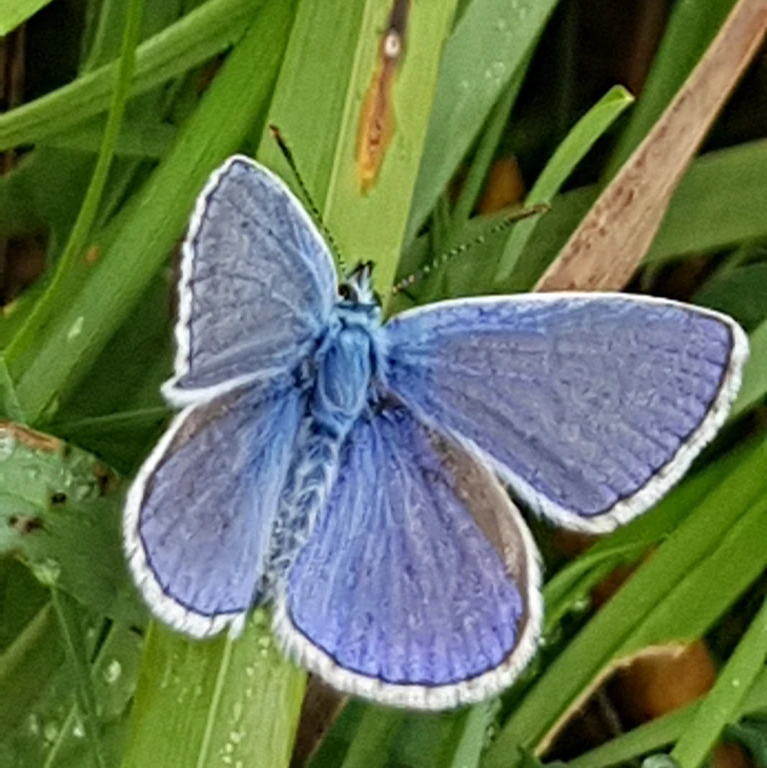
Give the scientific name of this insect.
Polyommatus icarus
